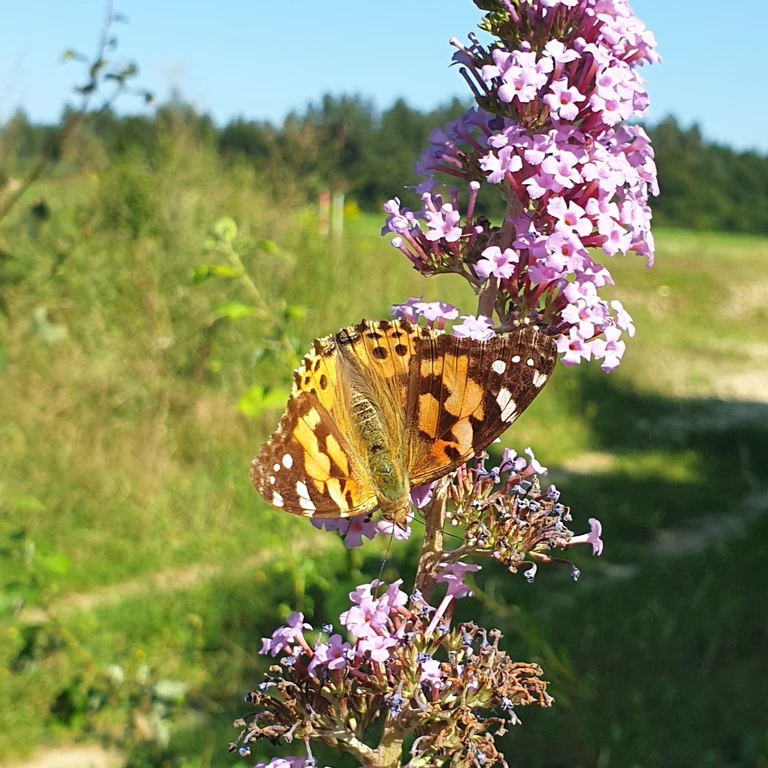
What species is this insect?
Vanessa cardui
